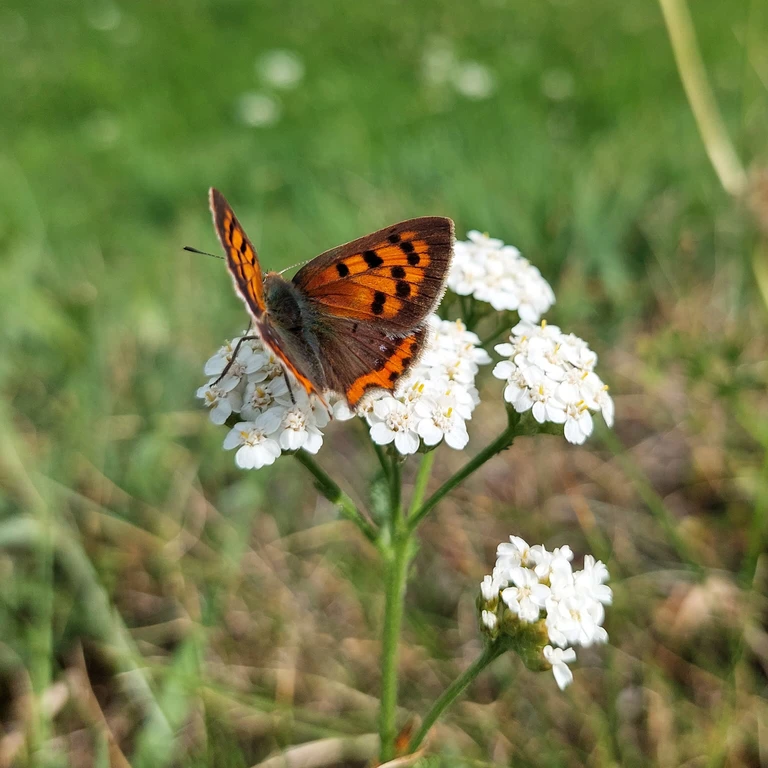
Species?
Lycaena phlaeas
